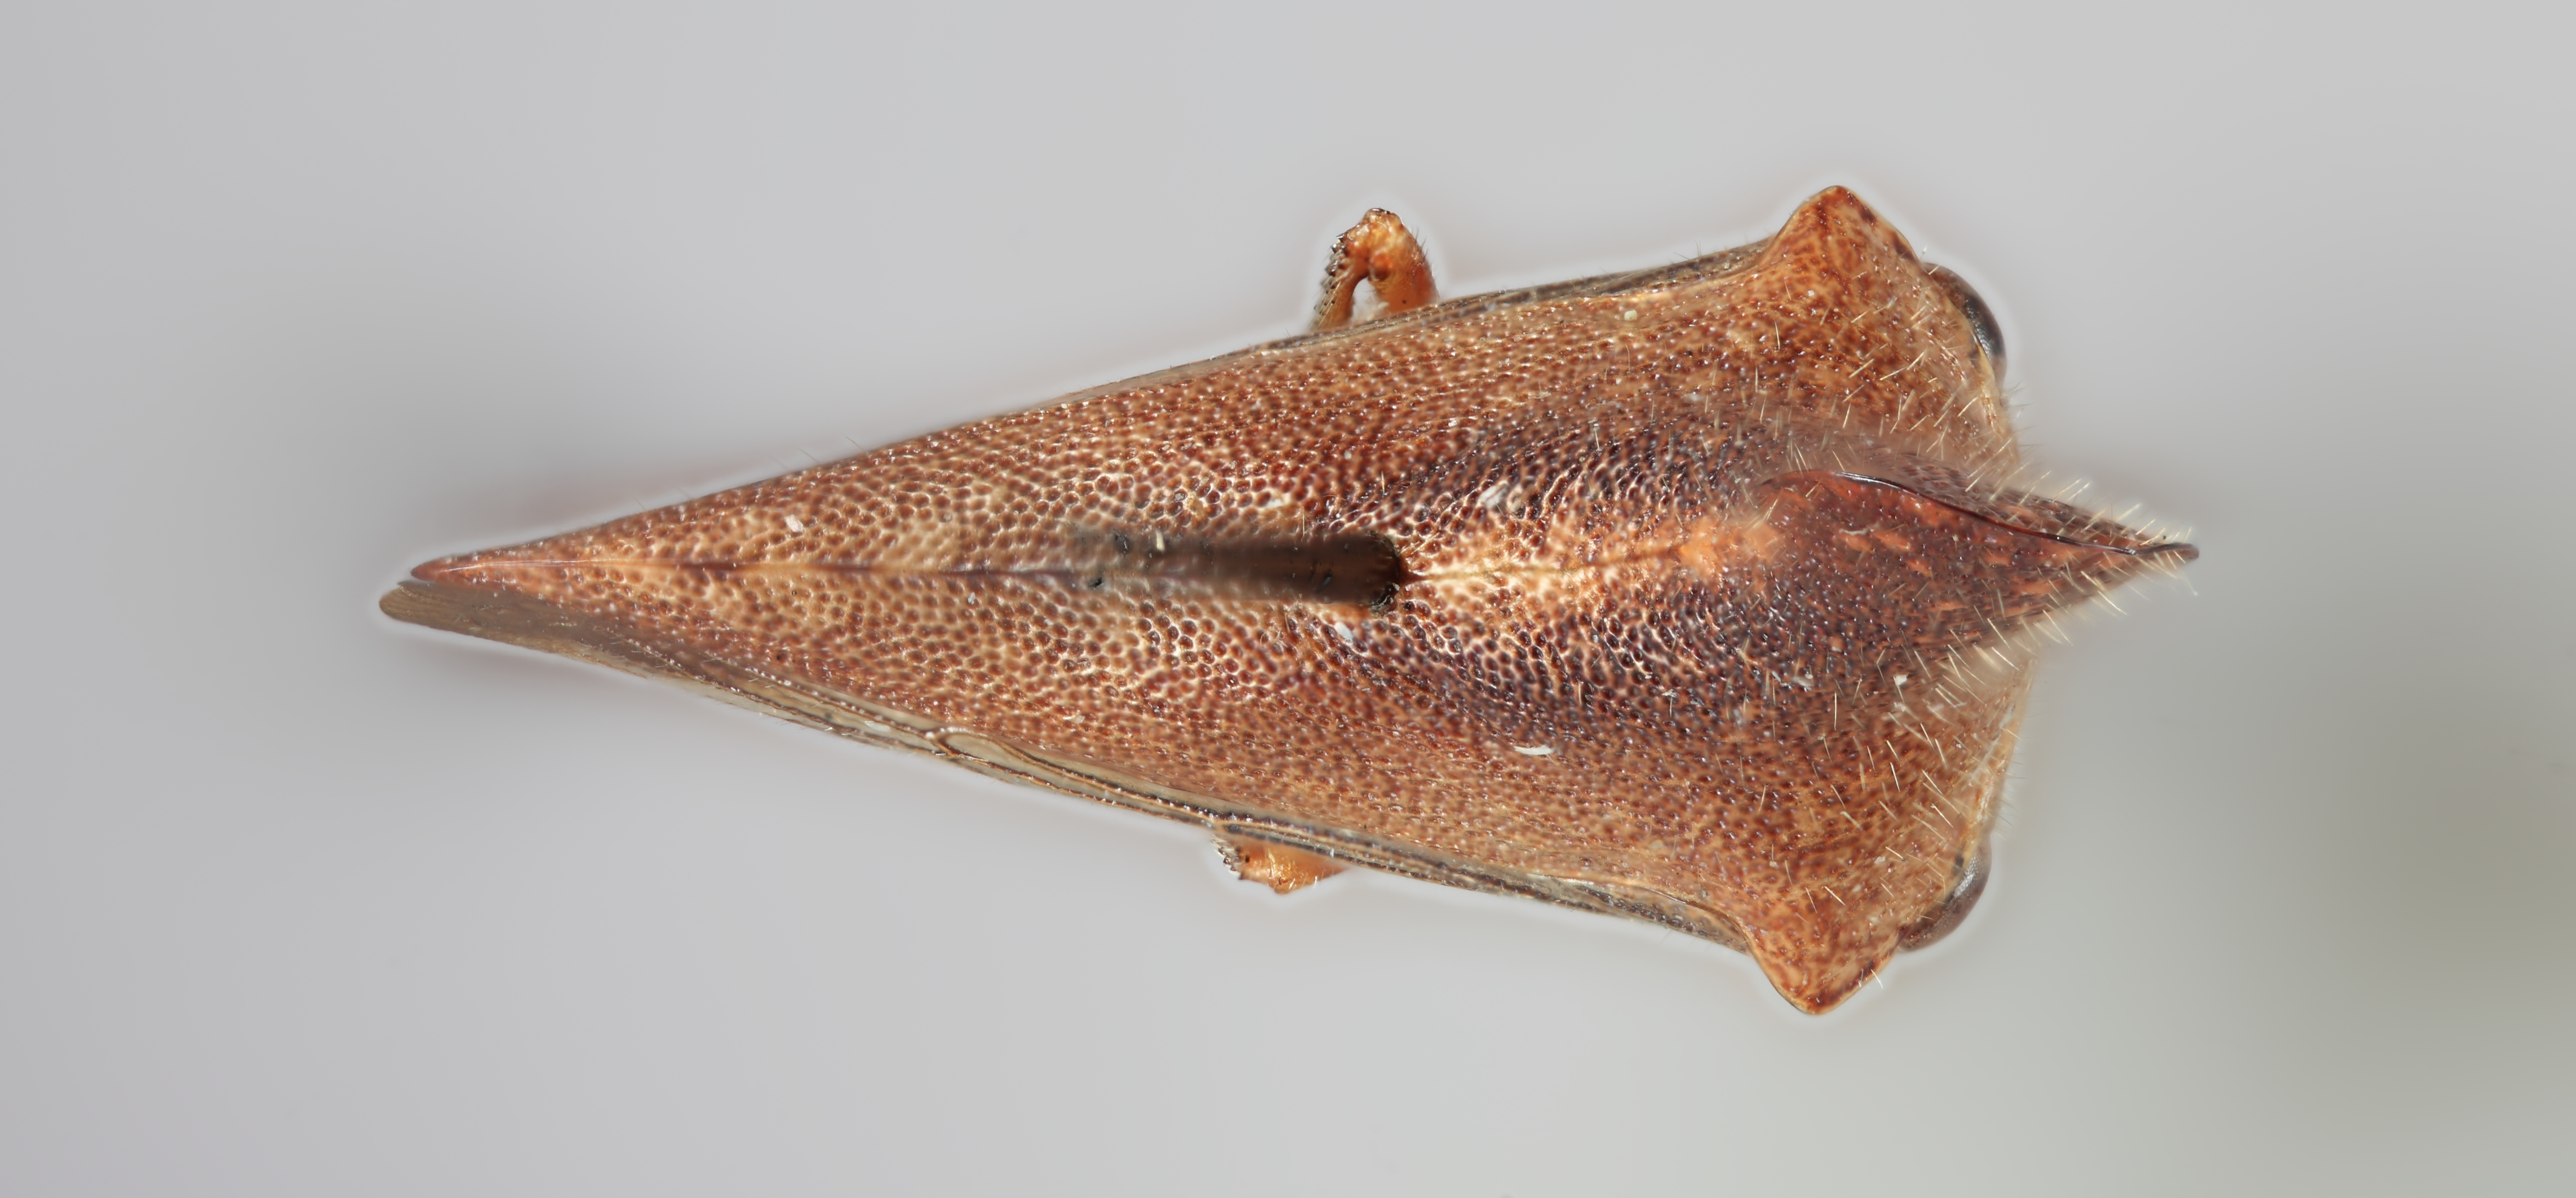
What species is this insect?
Glossonotus nimbulatus
